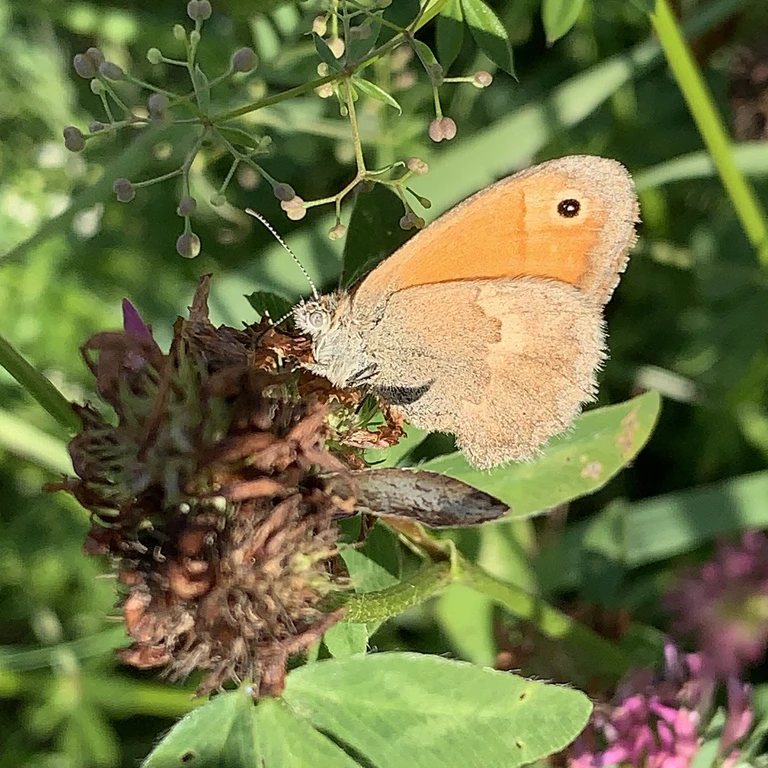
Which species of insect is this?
Coenonympha pamphilus
